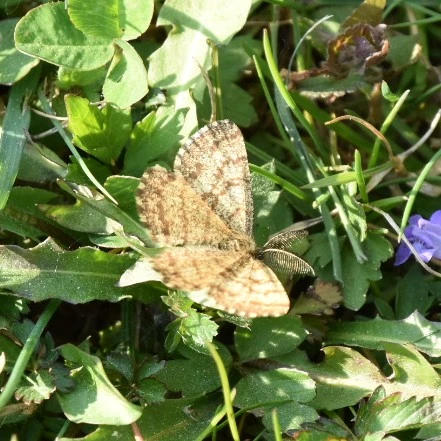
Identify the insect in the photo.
Ematurga atomaria
